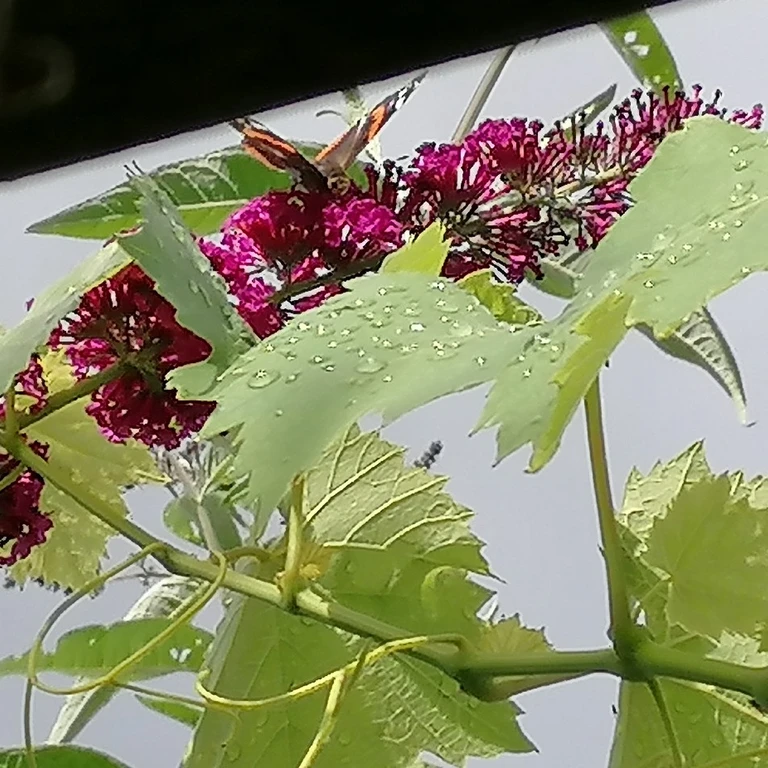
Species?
Vanessa atalanta
